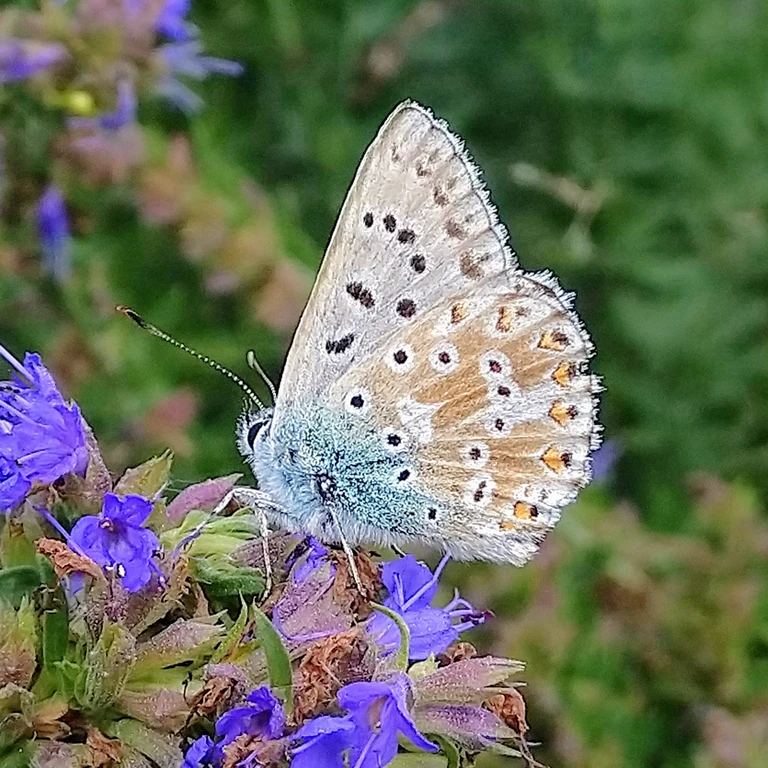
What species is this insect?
Lysandra coridon
